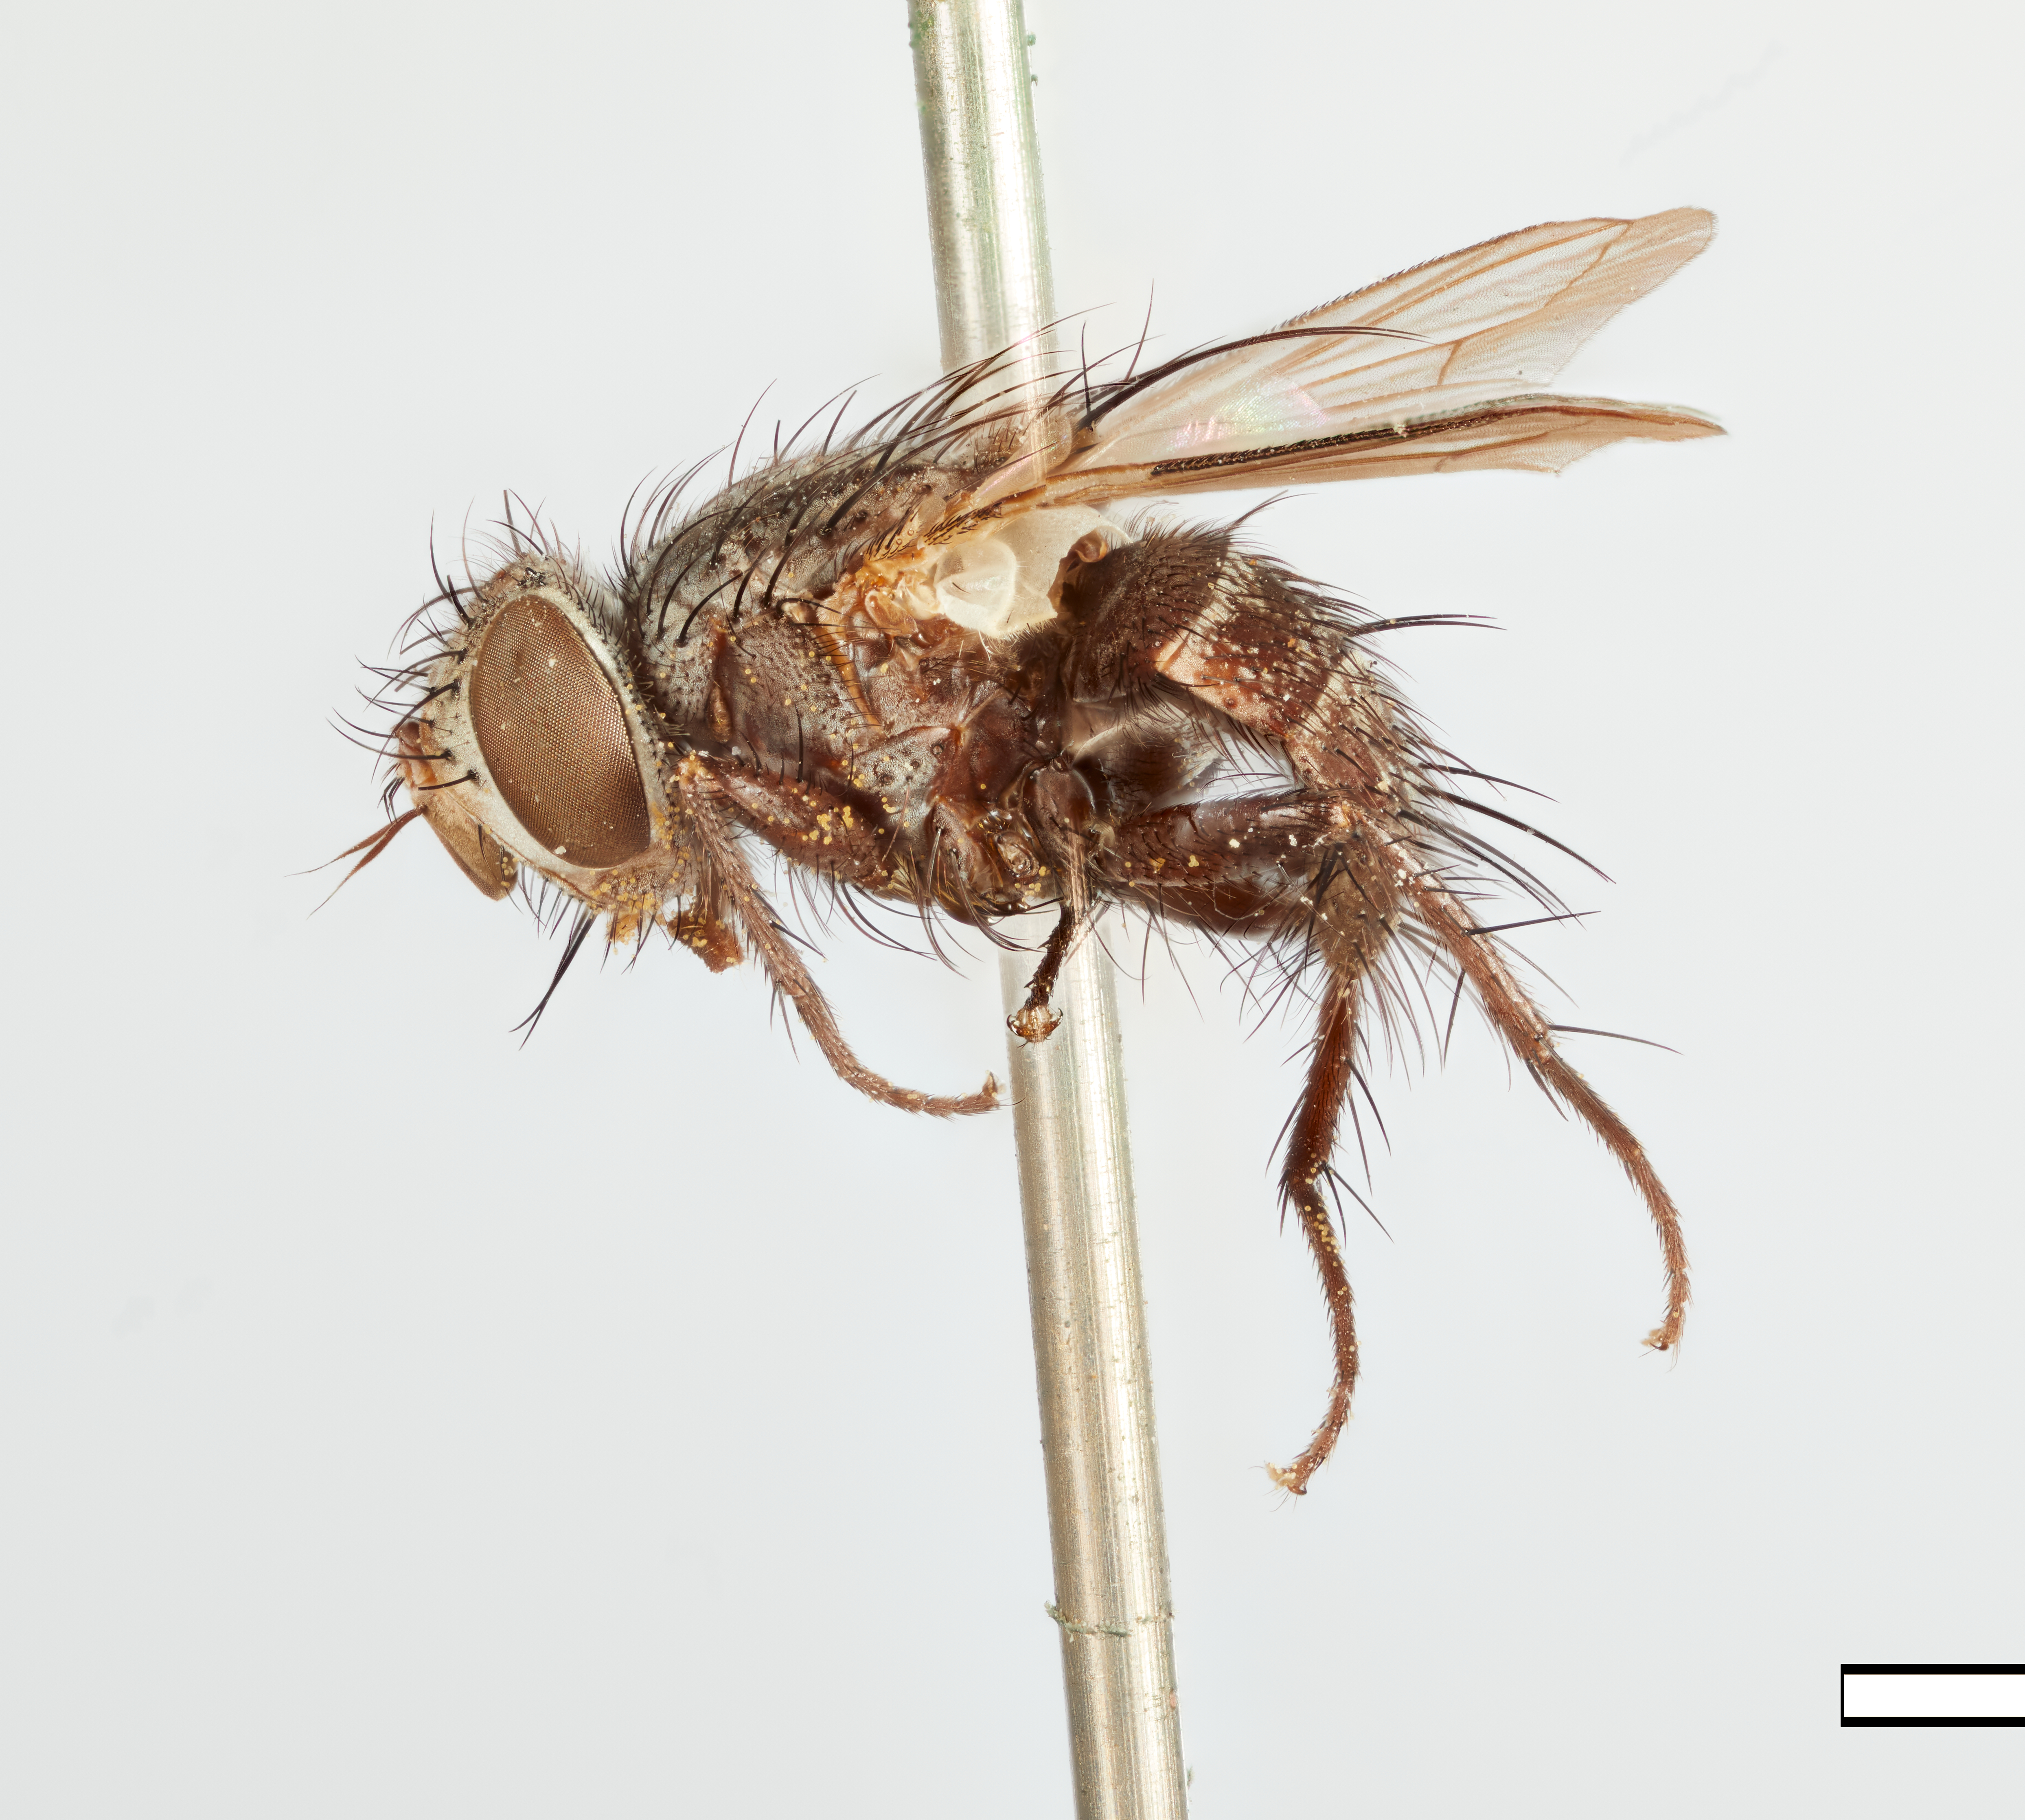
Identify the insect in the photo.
Masicera pauciseta
